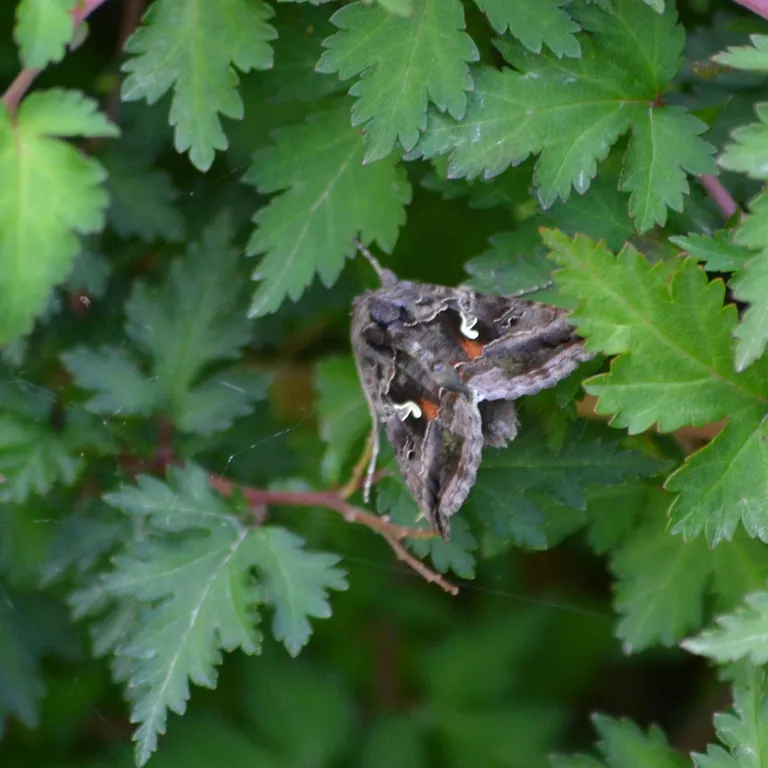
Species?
Autographa gamma
